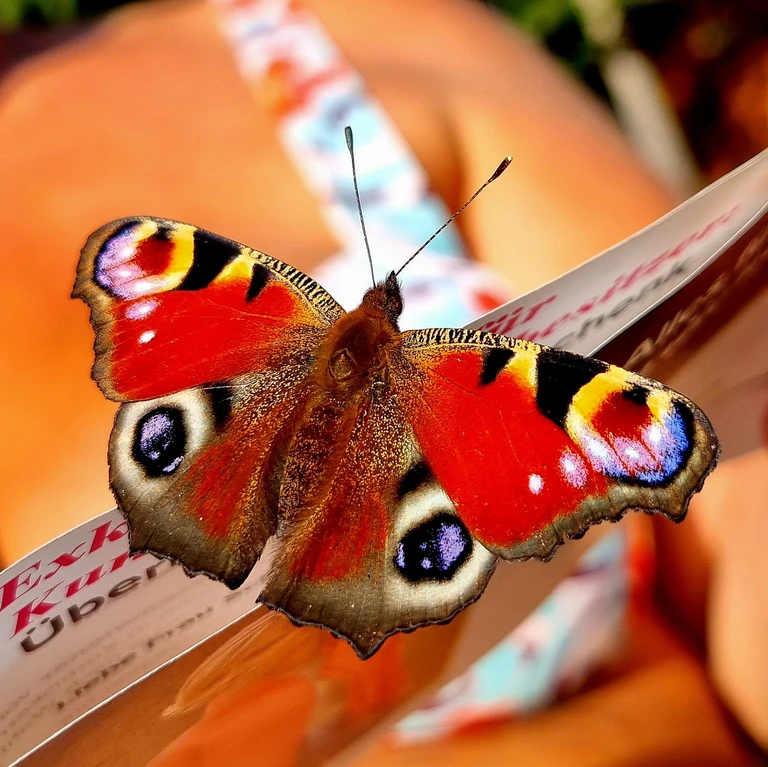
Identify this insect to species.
Aglais io
